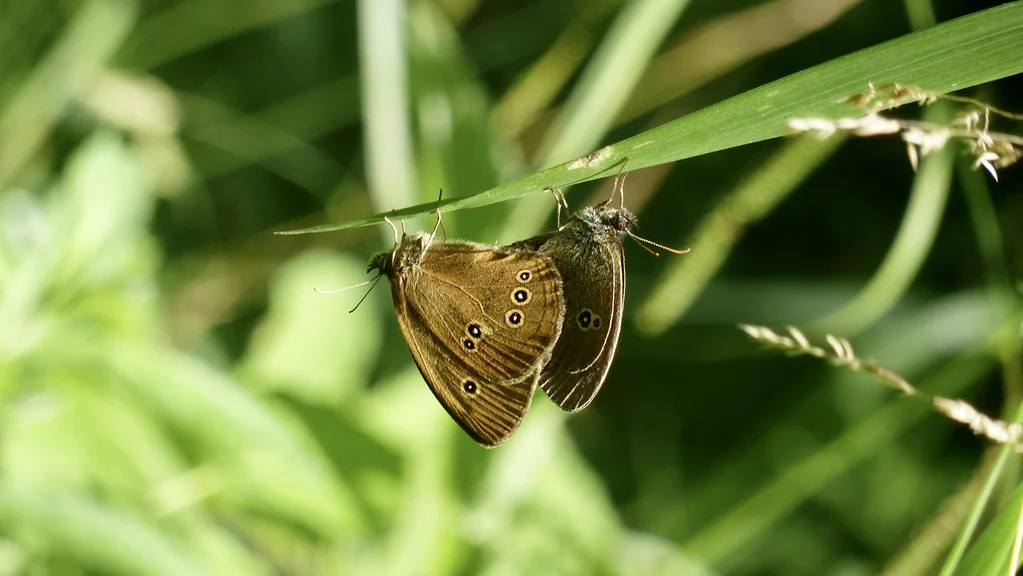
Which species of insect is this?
Aphantopus hyperantus
